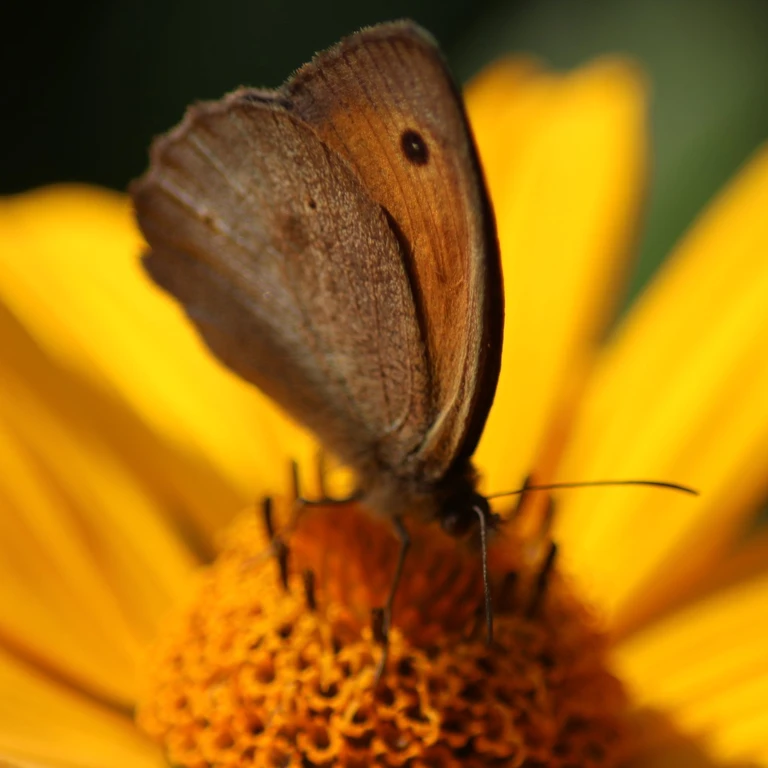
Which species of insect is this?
Maniola jurtina
